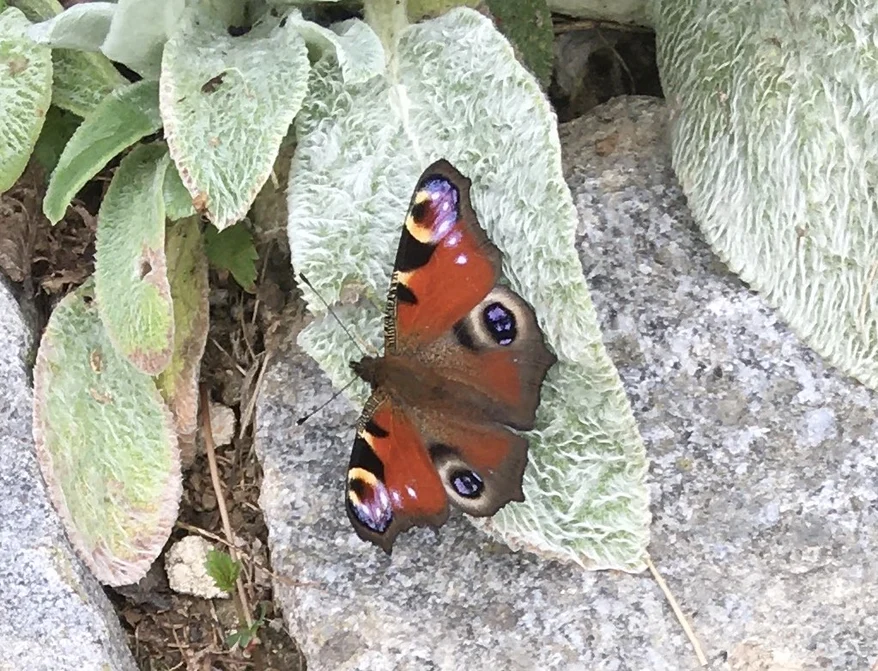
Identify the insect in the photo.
Aglais io
